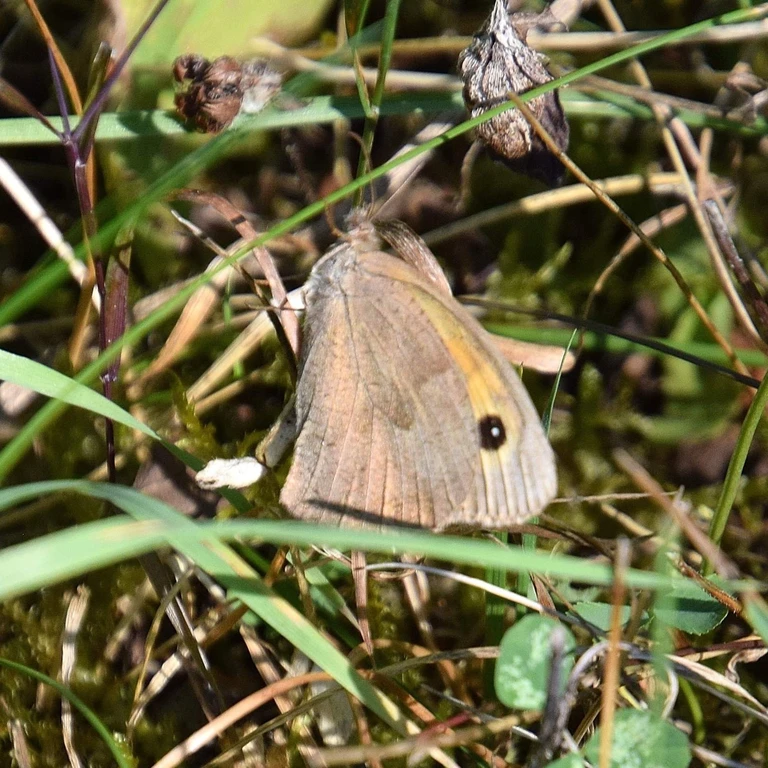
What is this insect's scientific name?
Maniola jurtina
